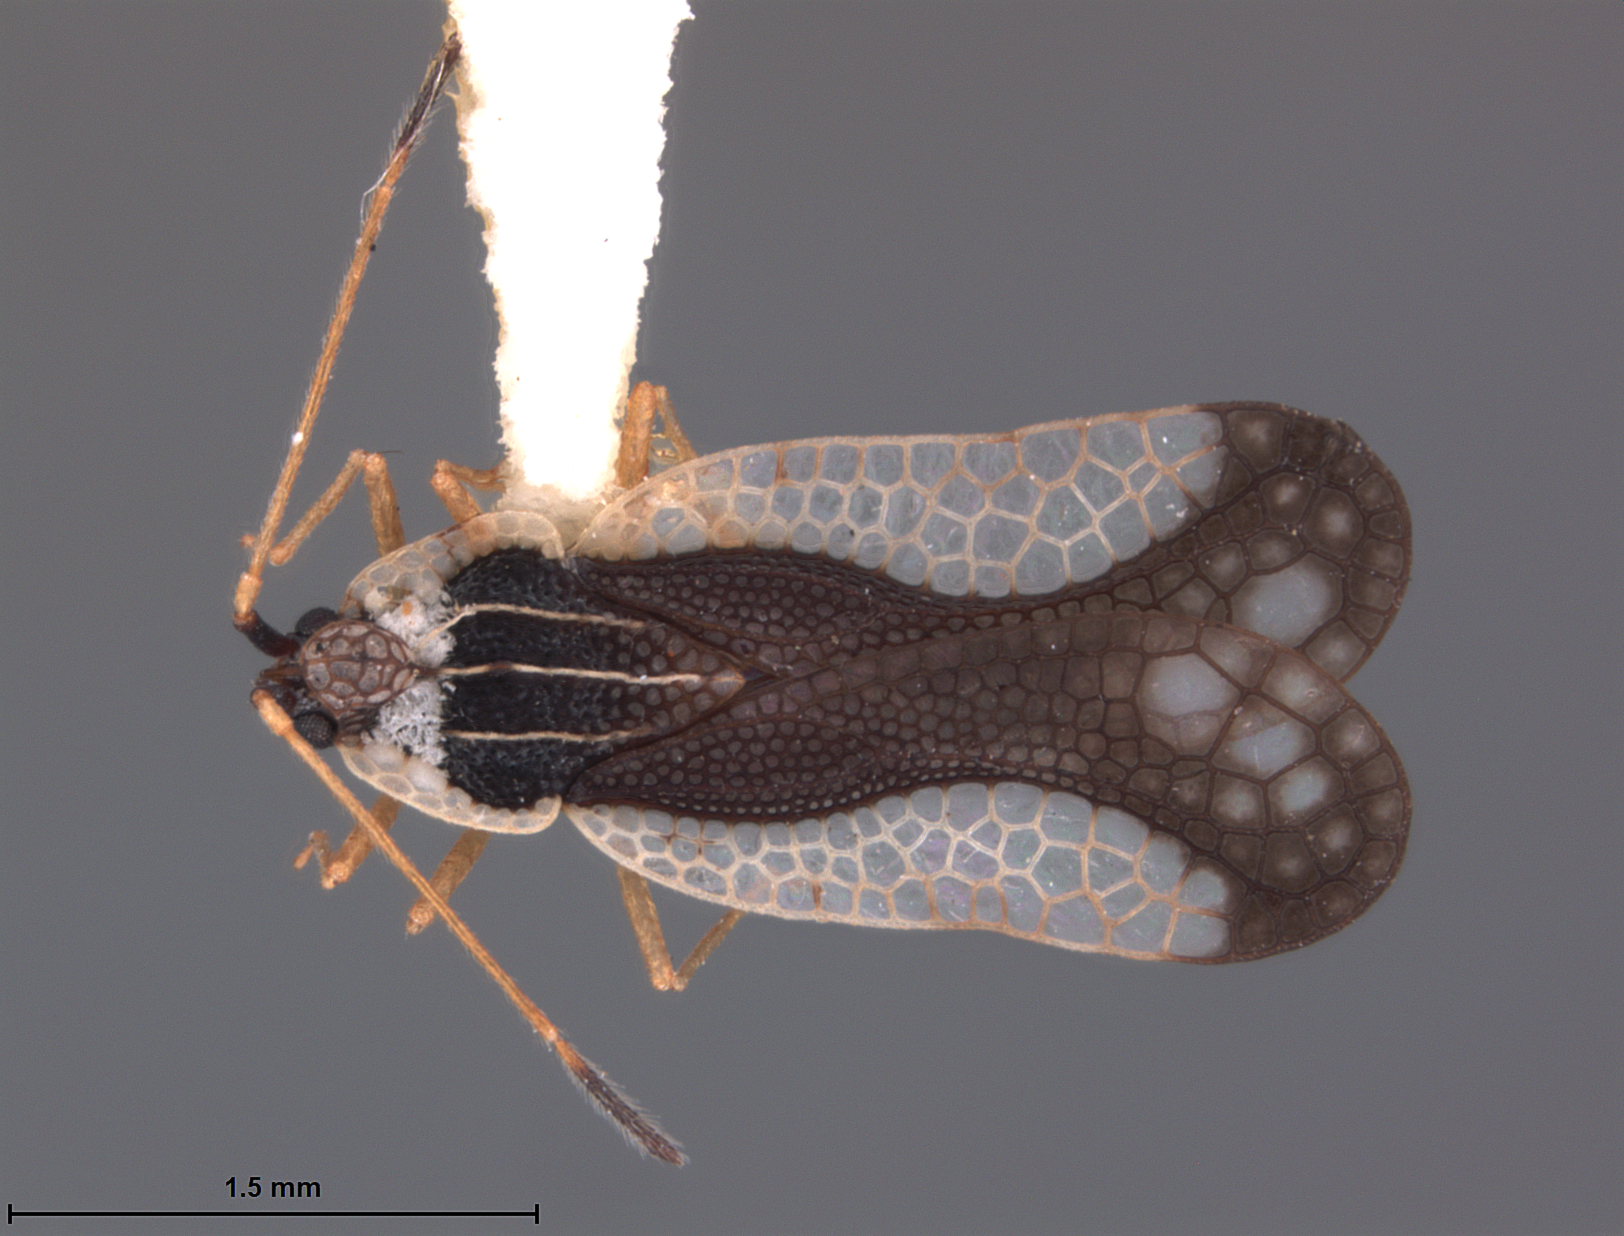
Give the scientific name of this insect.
Leptopharsa ovantis
